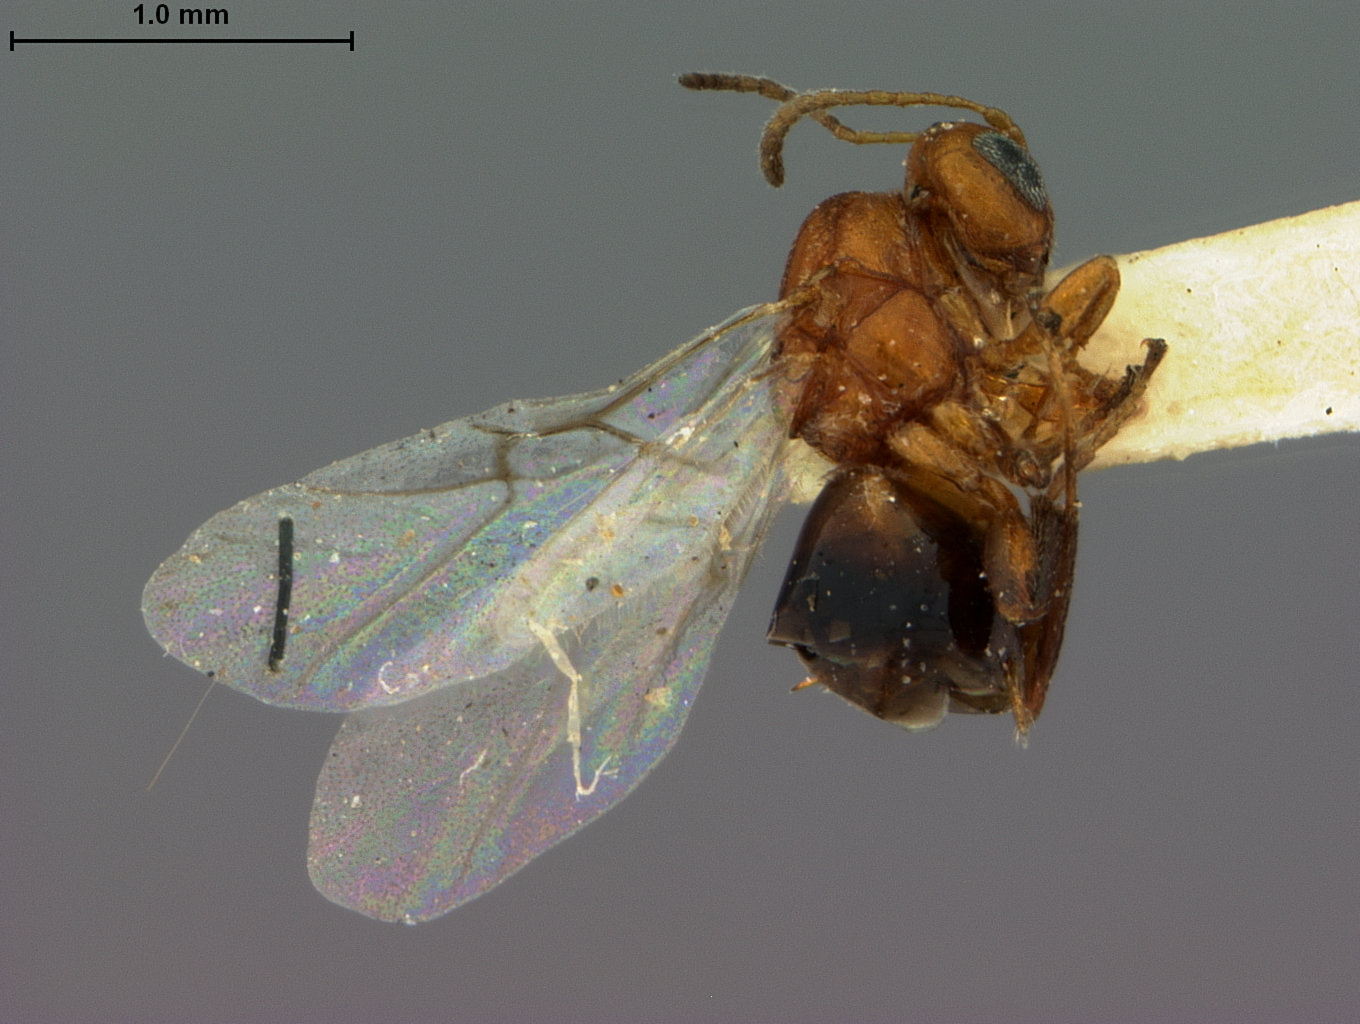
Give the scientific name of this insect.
Bassettia pallida
